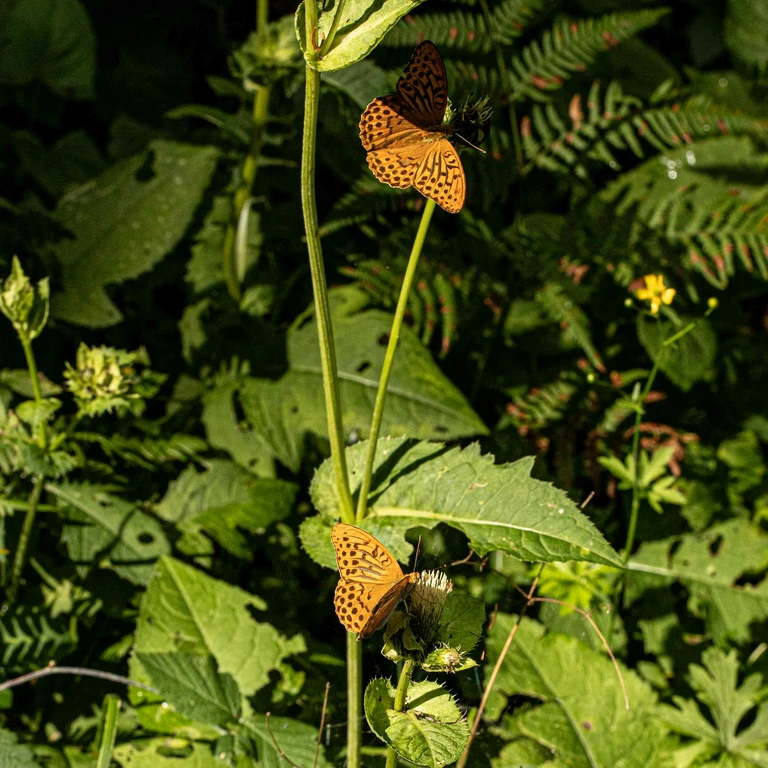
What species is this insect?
Argynnis paphia
